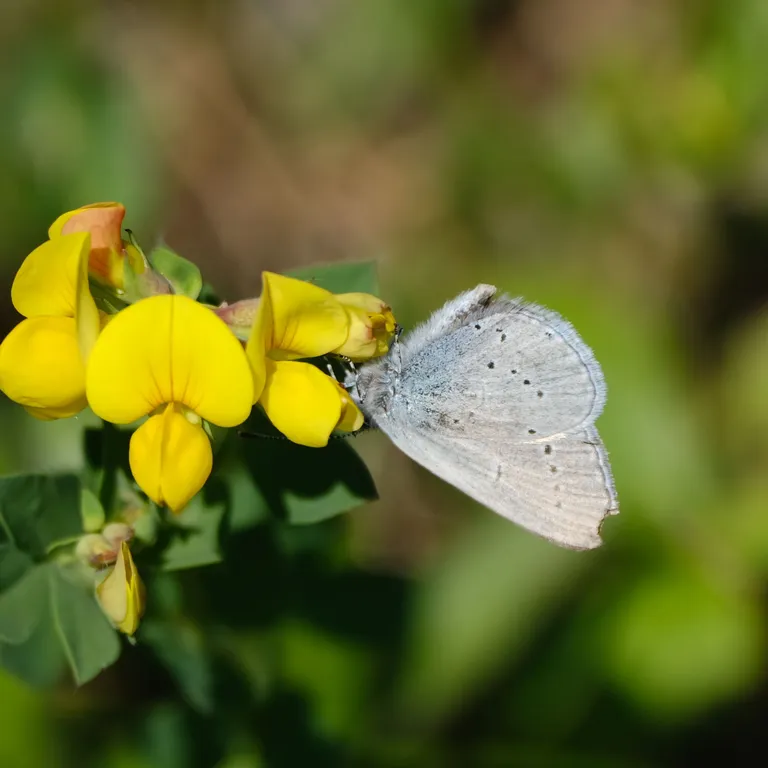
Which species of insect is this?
Cupido minimus
